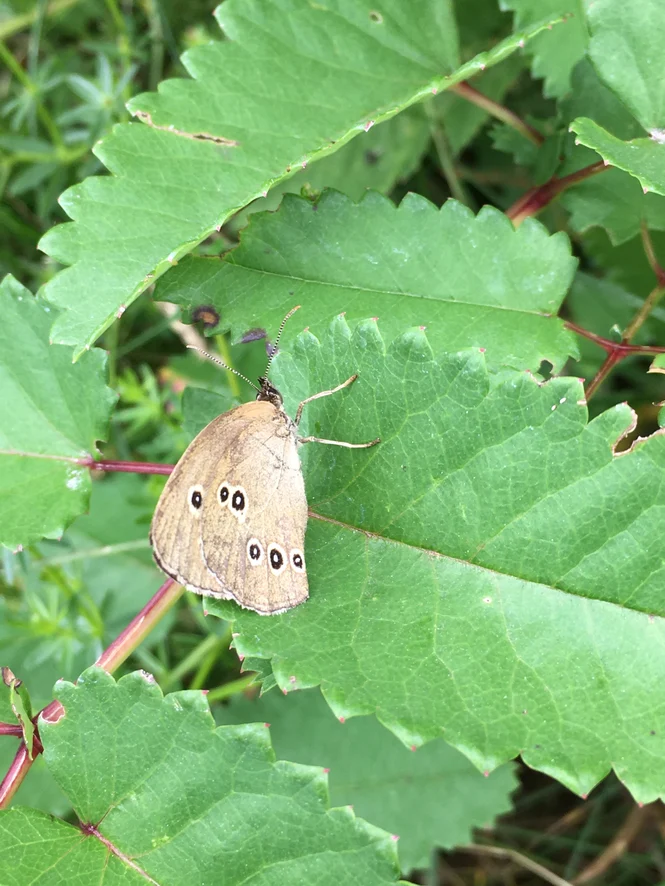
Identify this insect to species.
Aphantopus hyperantus
